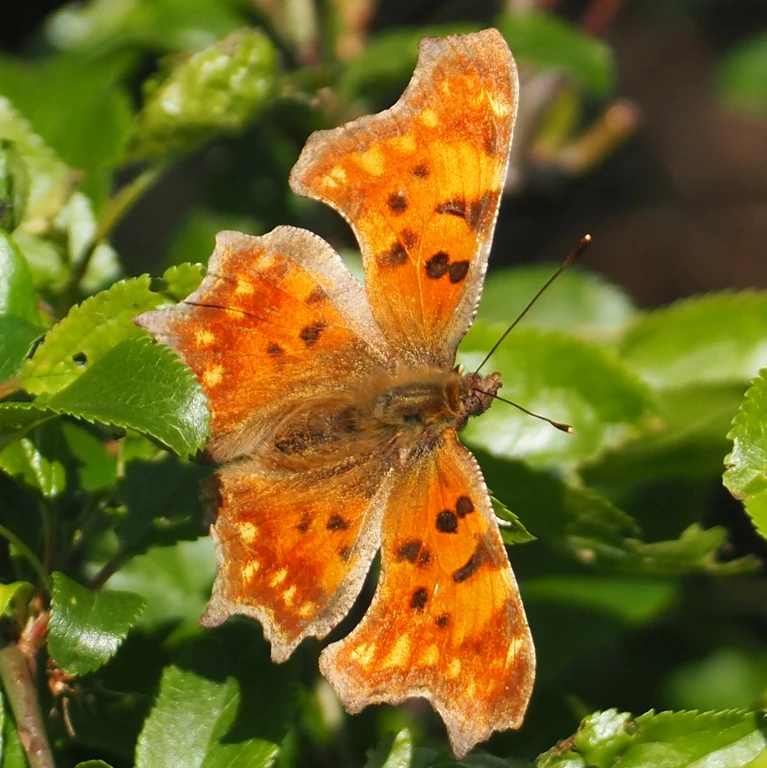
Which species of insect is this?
Polygonia c-album
